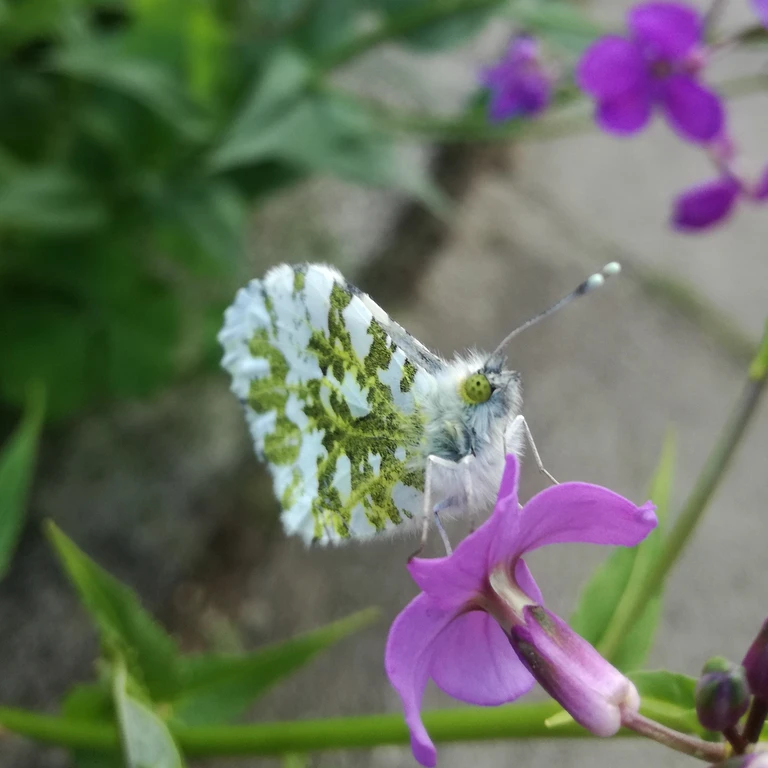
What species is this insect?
Anthocharis cardamines
